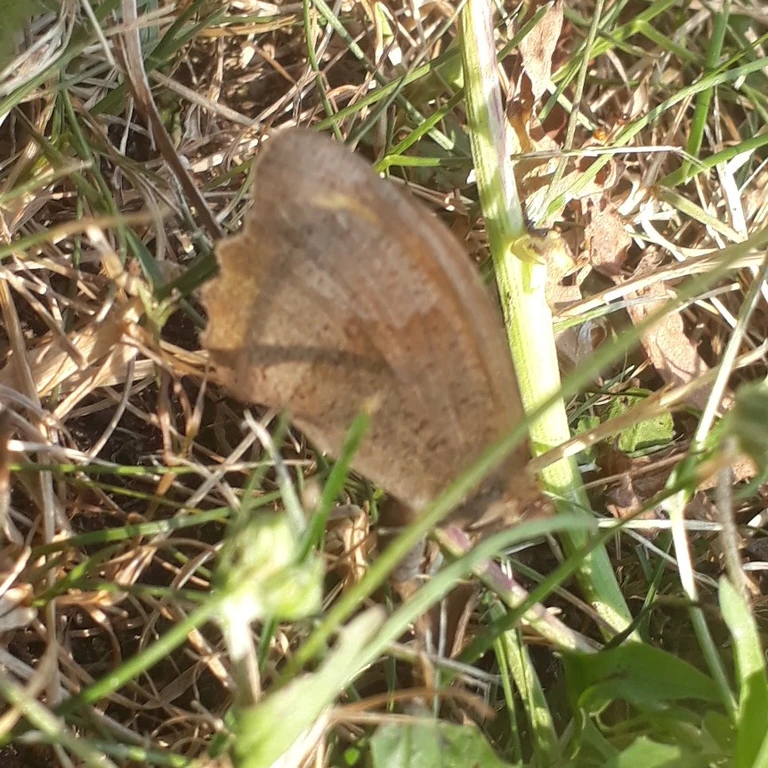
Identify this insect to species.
Maniola jurtina
